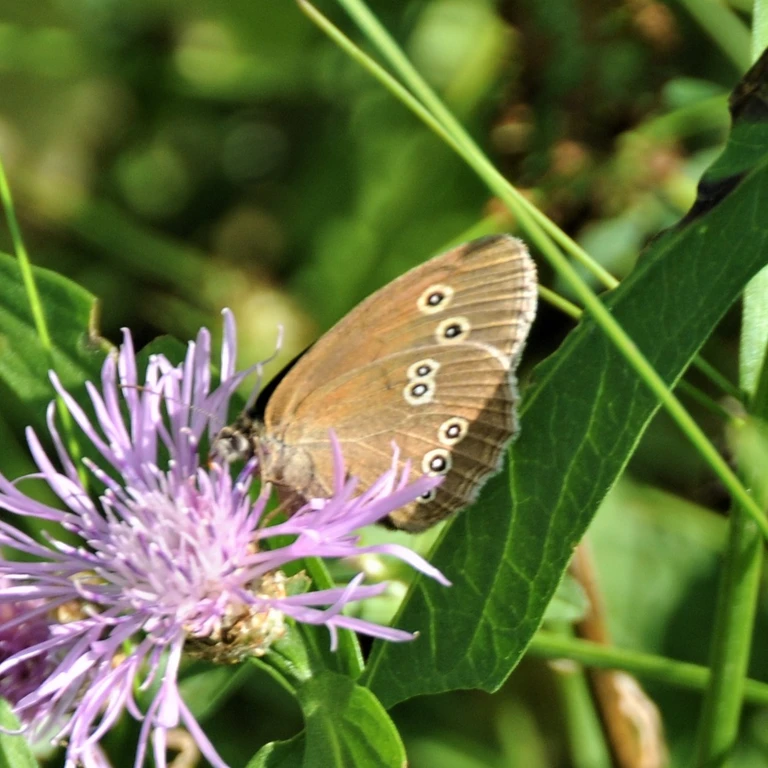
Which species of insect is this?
Aphantopus hyperantus
